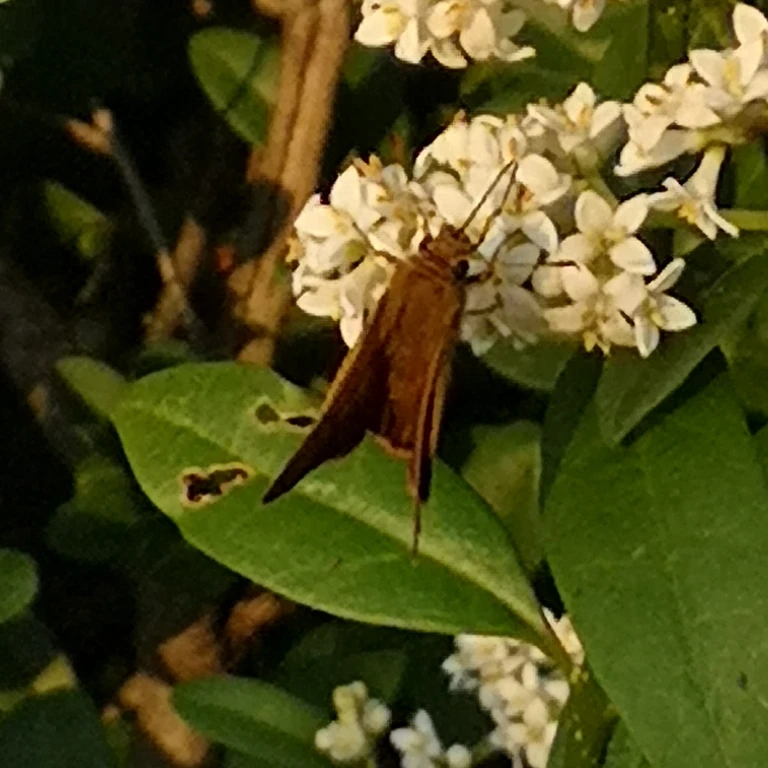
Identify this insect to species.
Ochlodes sylvanus (also Ochlodes venata)
